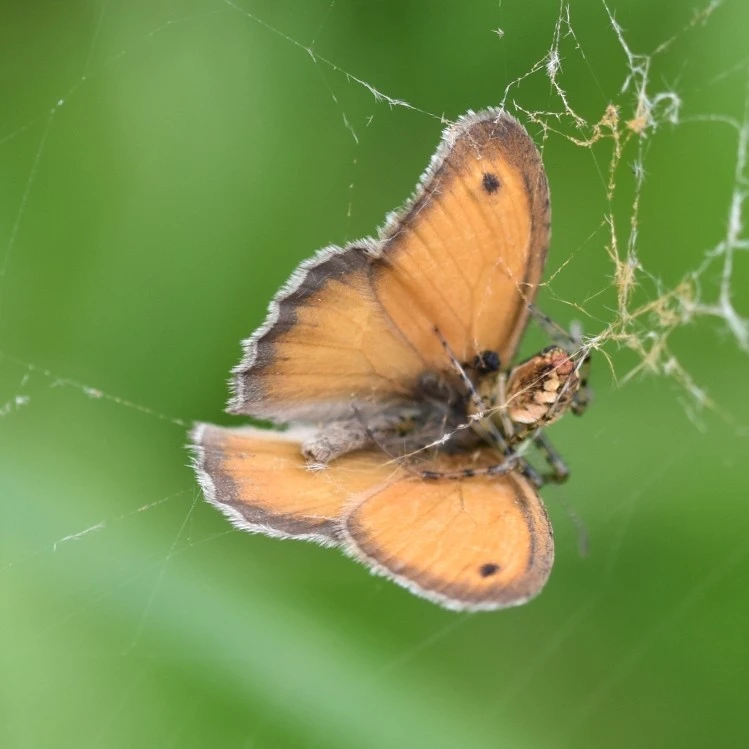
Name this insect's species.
Coenonympha pamphilus
